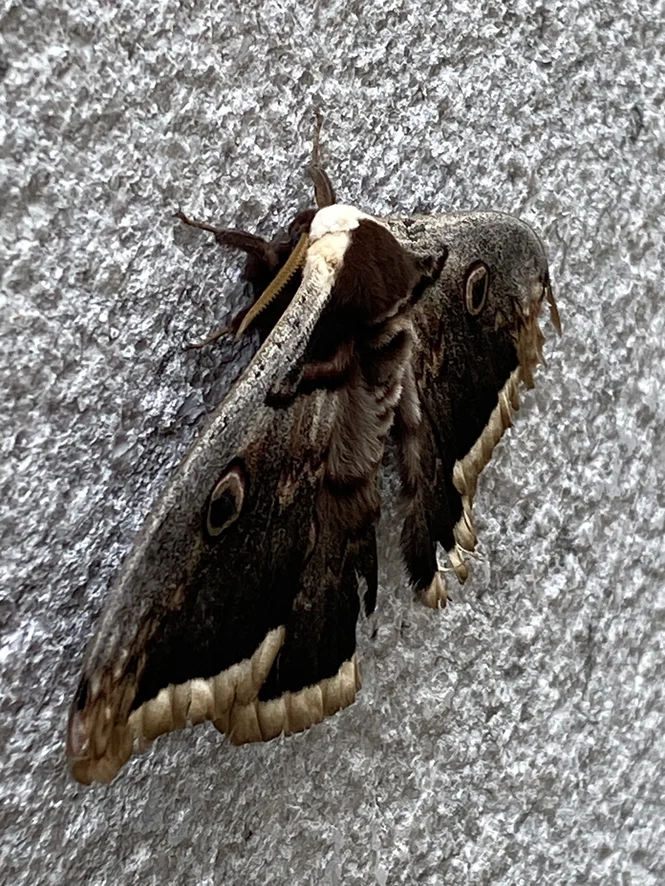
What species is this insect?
Saturnia pyri
